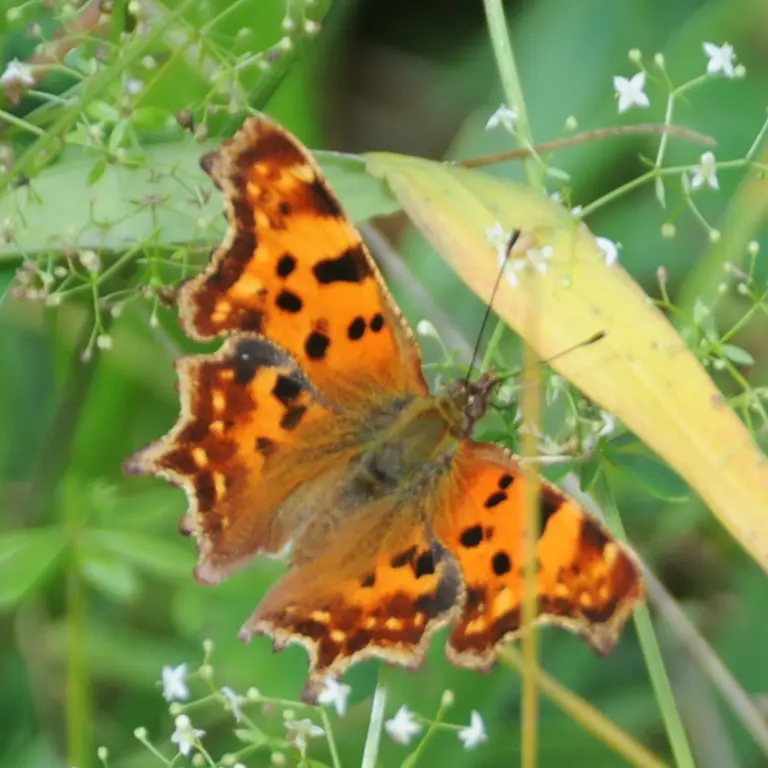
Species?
Polygonia c-album
